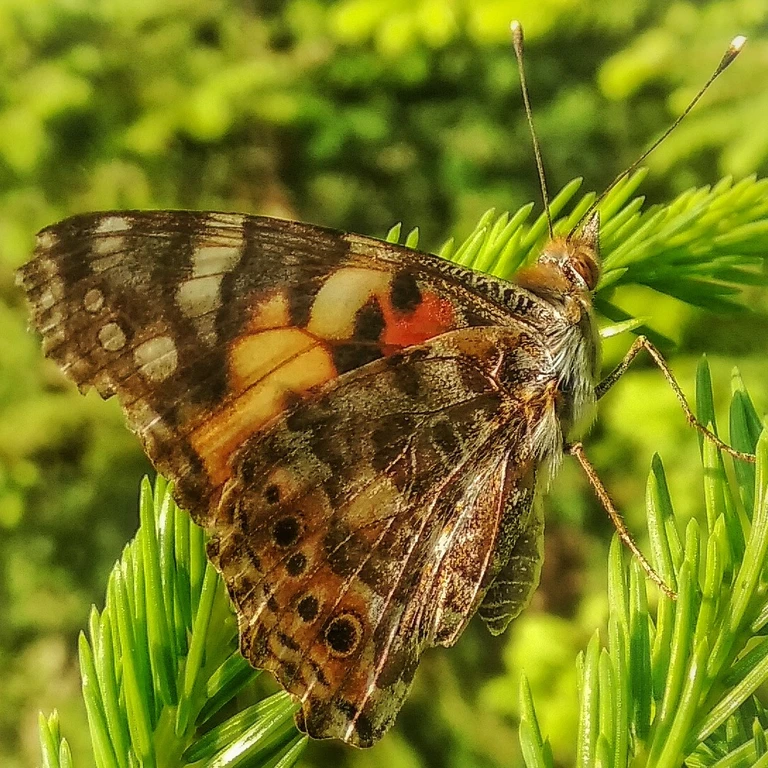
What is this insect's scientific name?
Vanessa cardui
